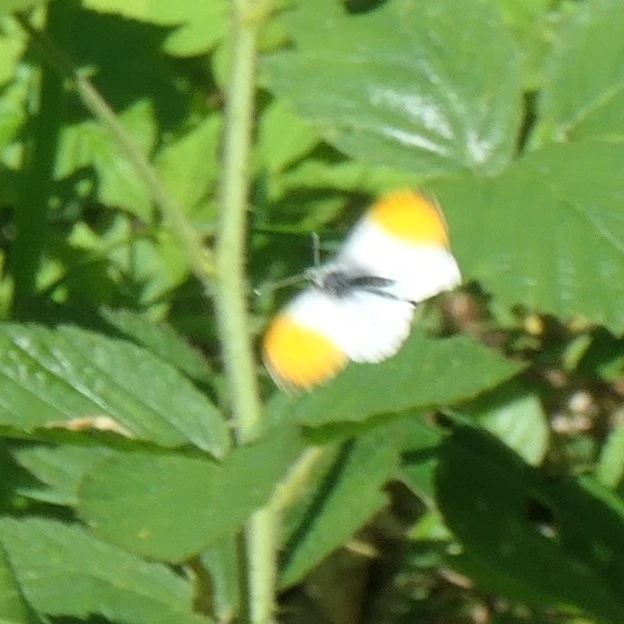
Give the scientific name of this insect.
Anthocharis cardamines
